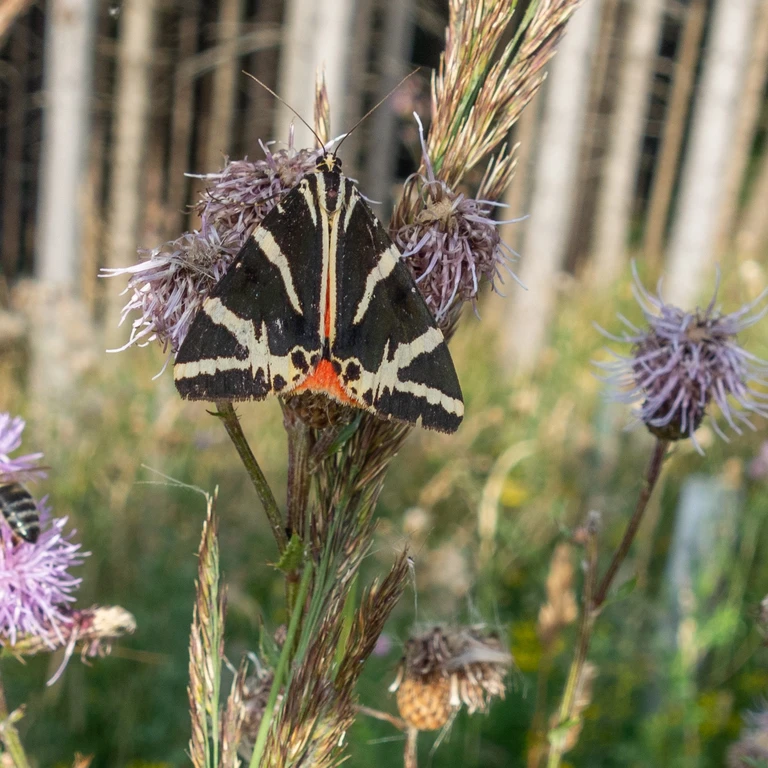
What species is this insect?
Euplagia quadripunctaria
